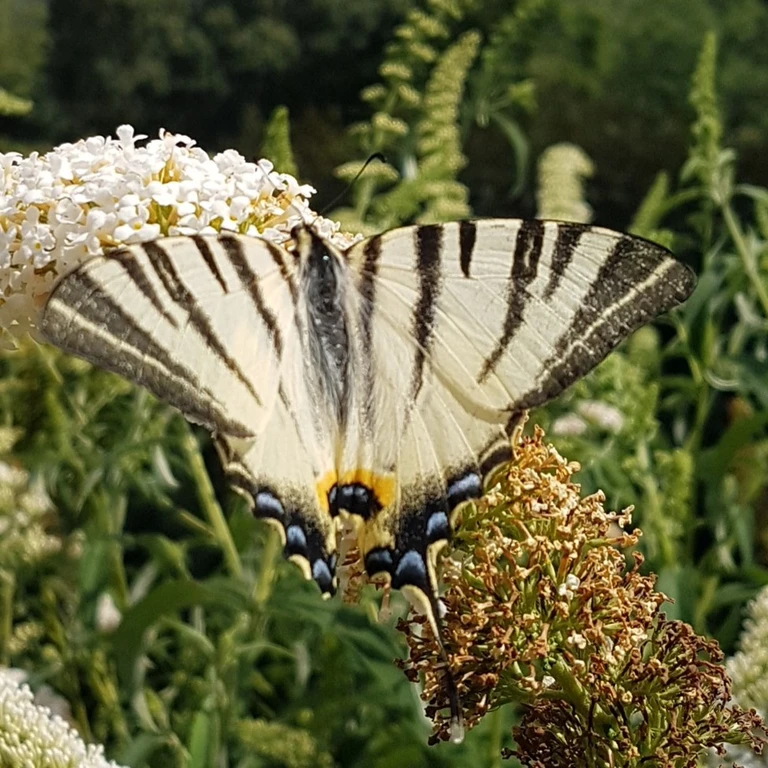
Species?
Iphiclides podalirius
